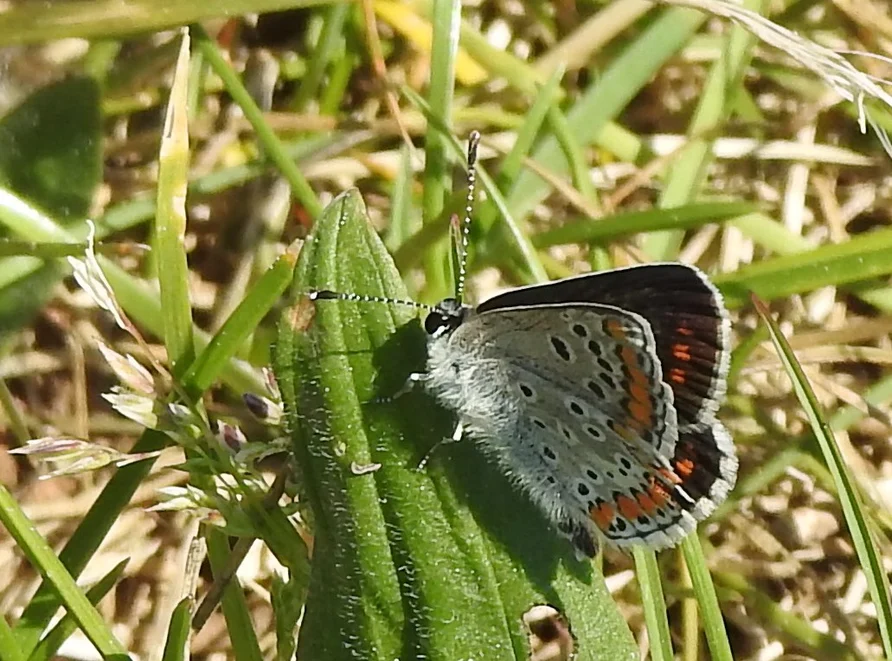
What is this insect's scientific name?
Aricia agestis/artaxerxes
